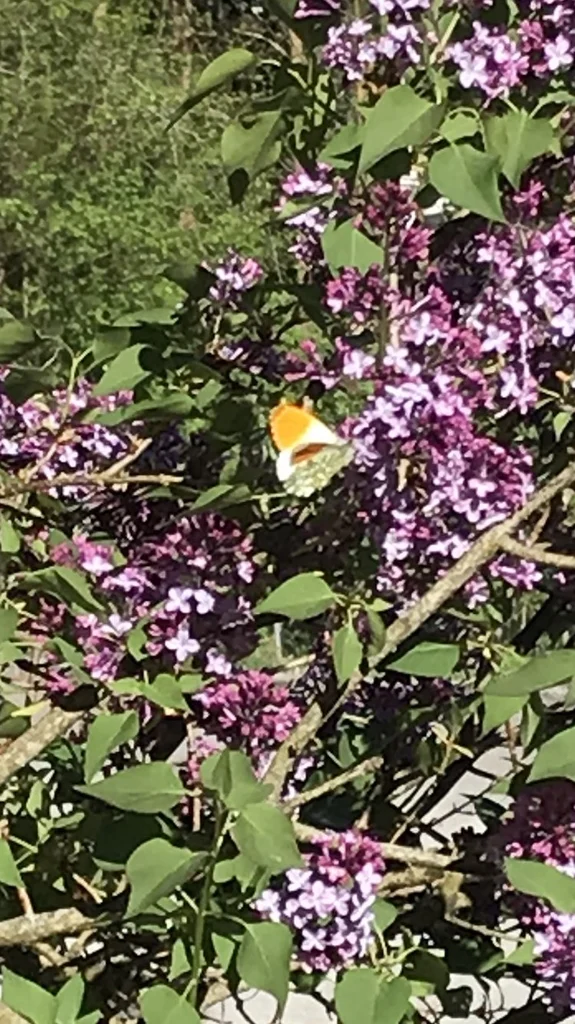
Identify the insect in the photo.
Anthocharis cardamines
